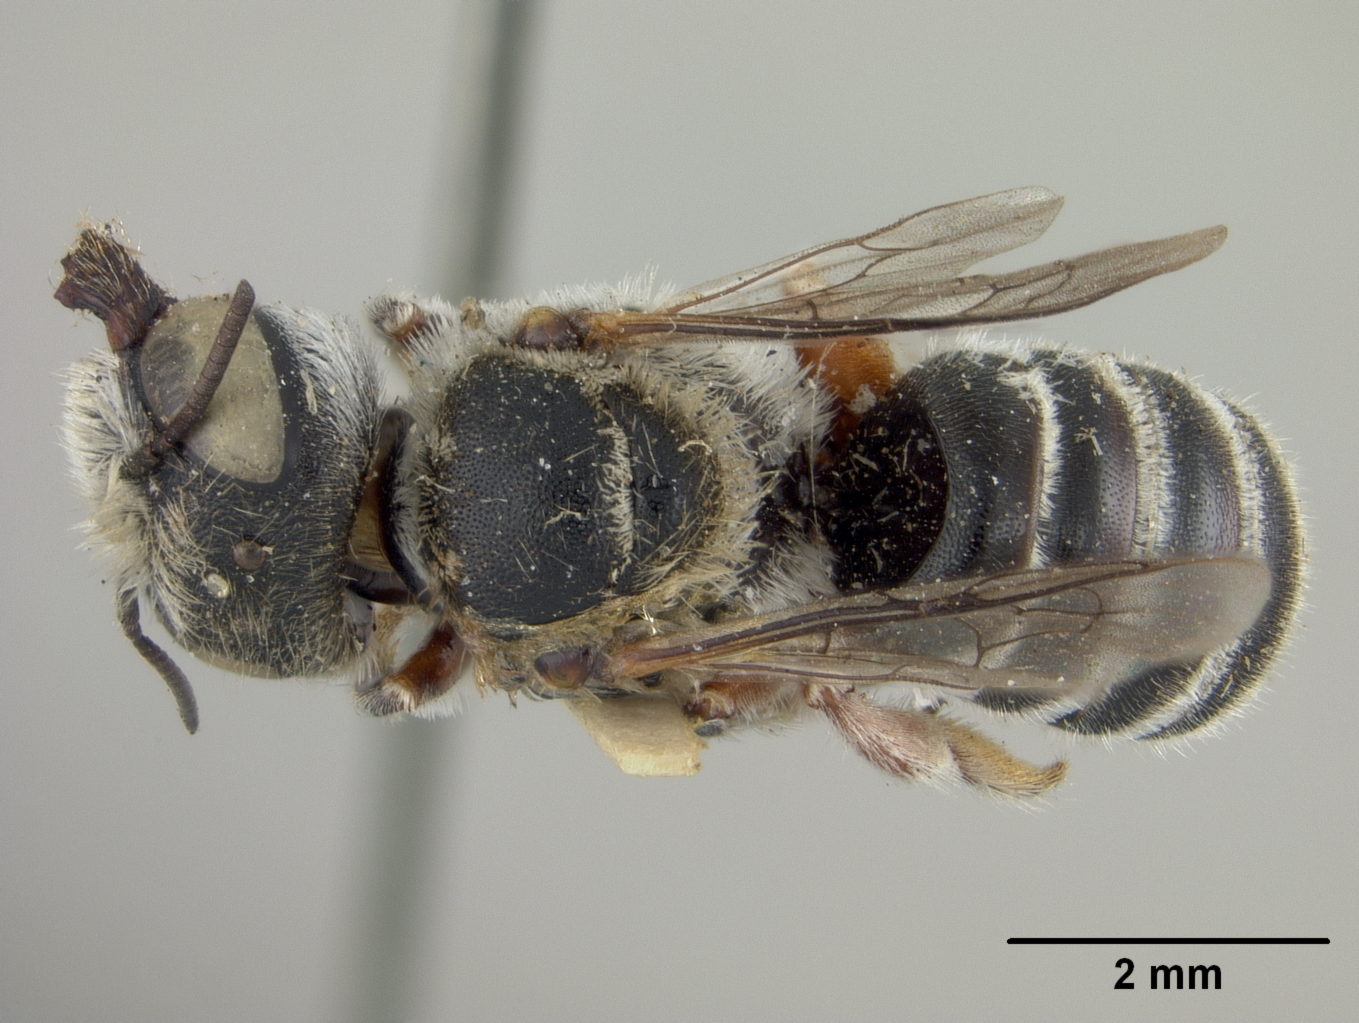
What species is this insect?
Ashmeadiella rufipes
